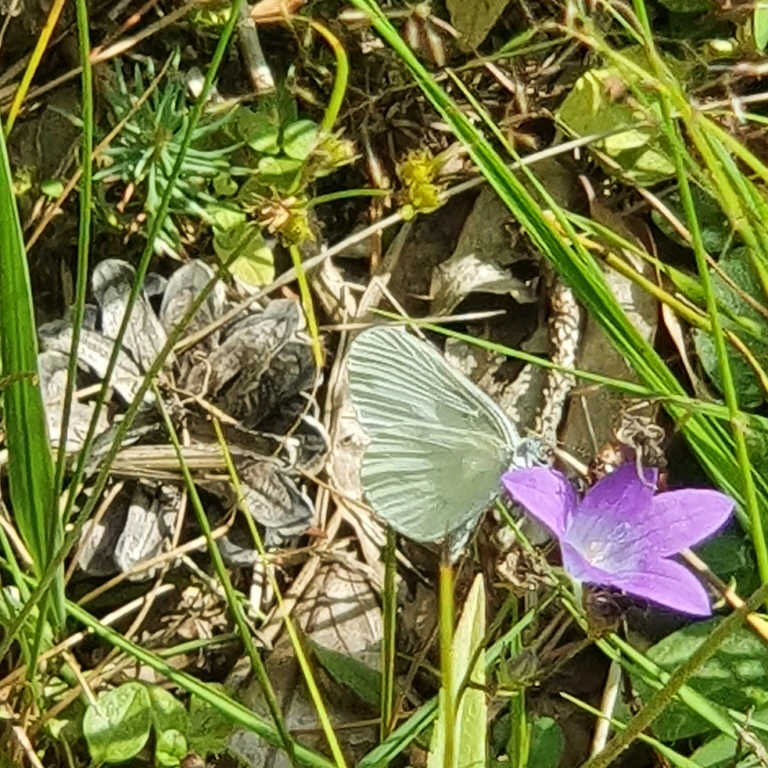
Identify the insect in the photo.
Leptidea sinapis/juvernica
